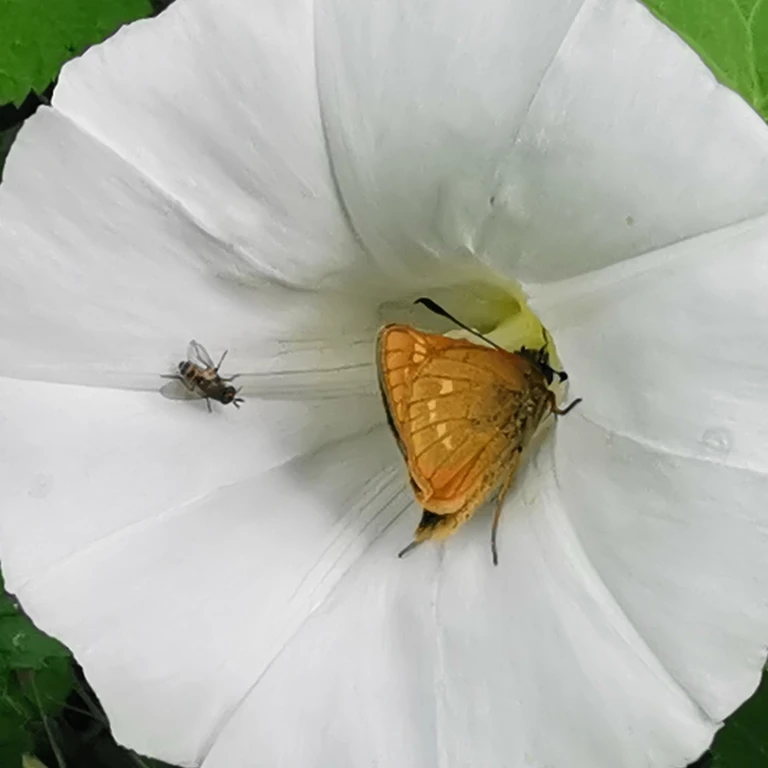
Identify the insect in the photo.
Ochlodes sylvanus (also Ochlodes venata)
